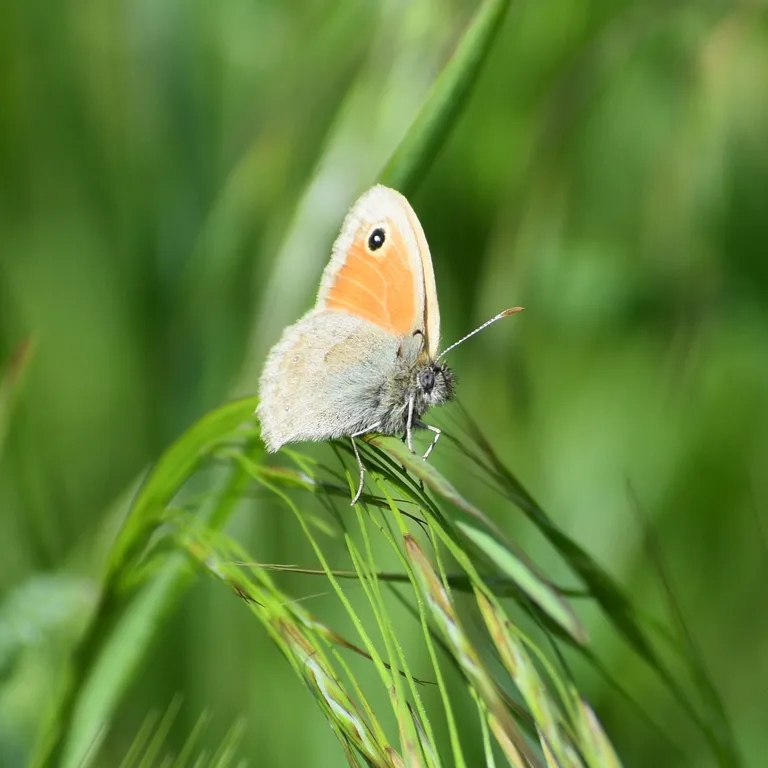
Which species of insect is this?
Coenonympha pamphilus
